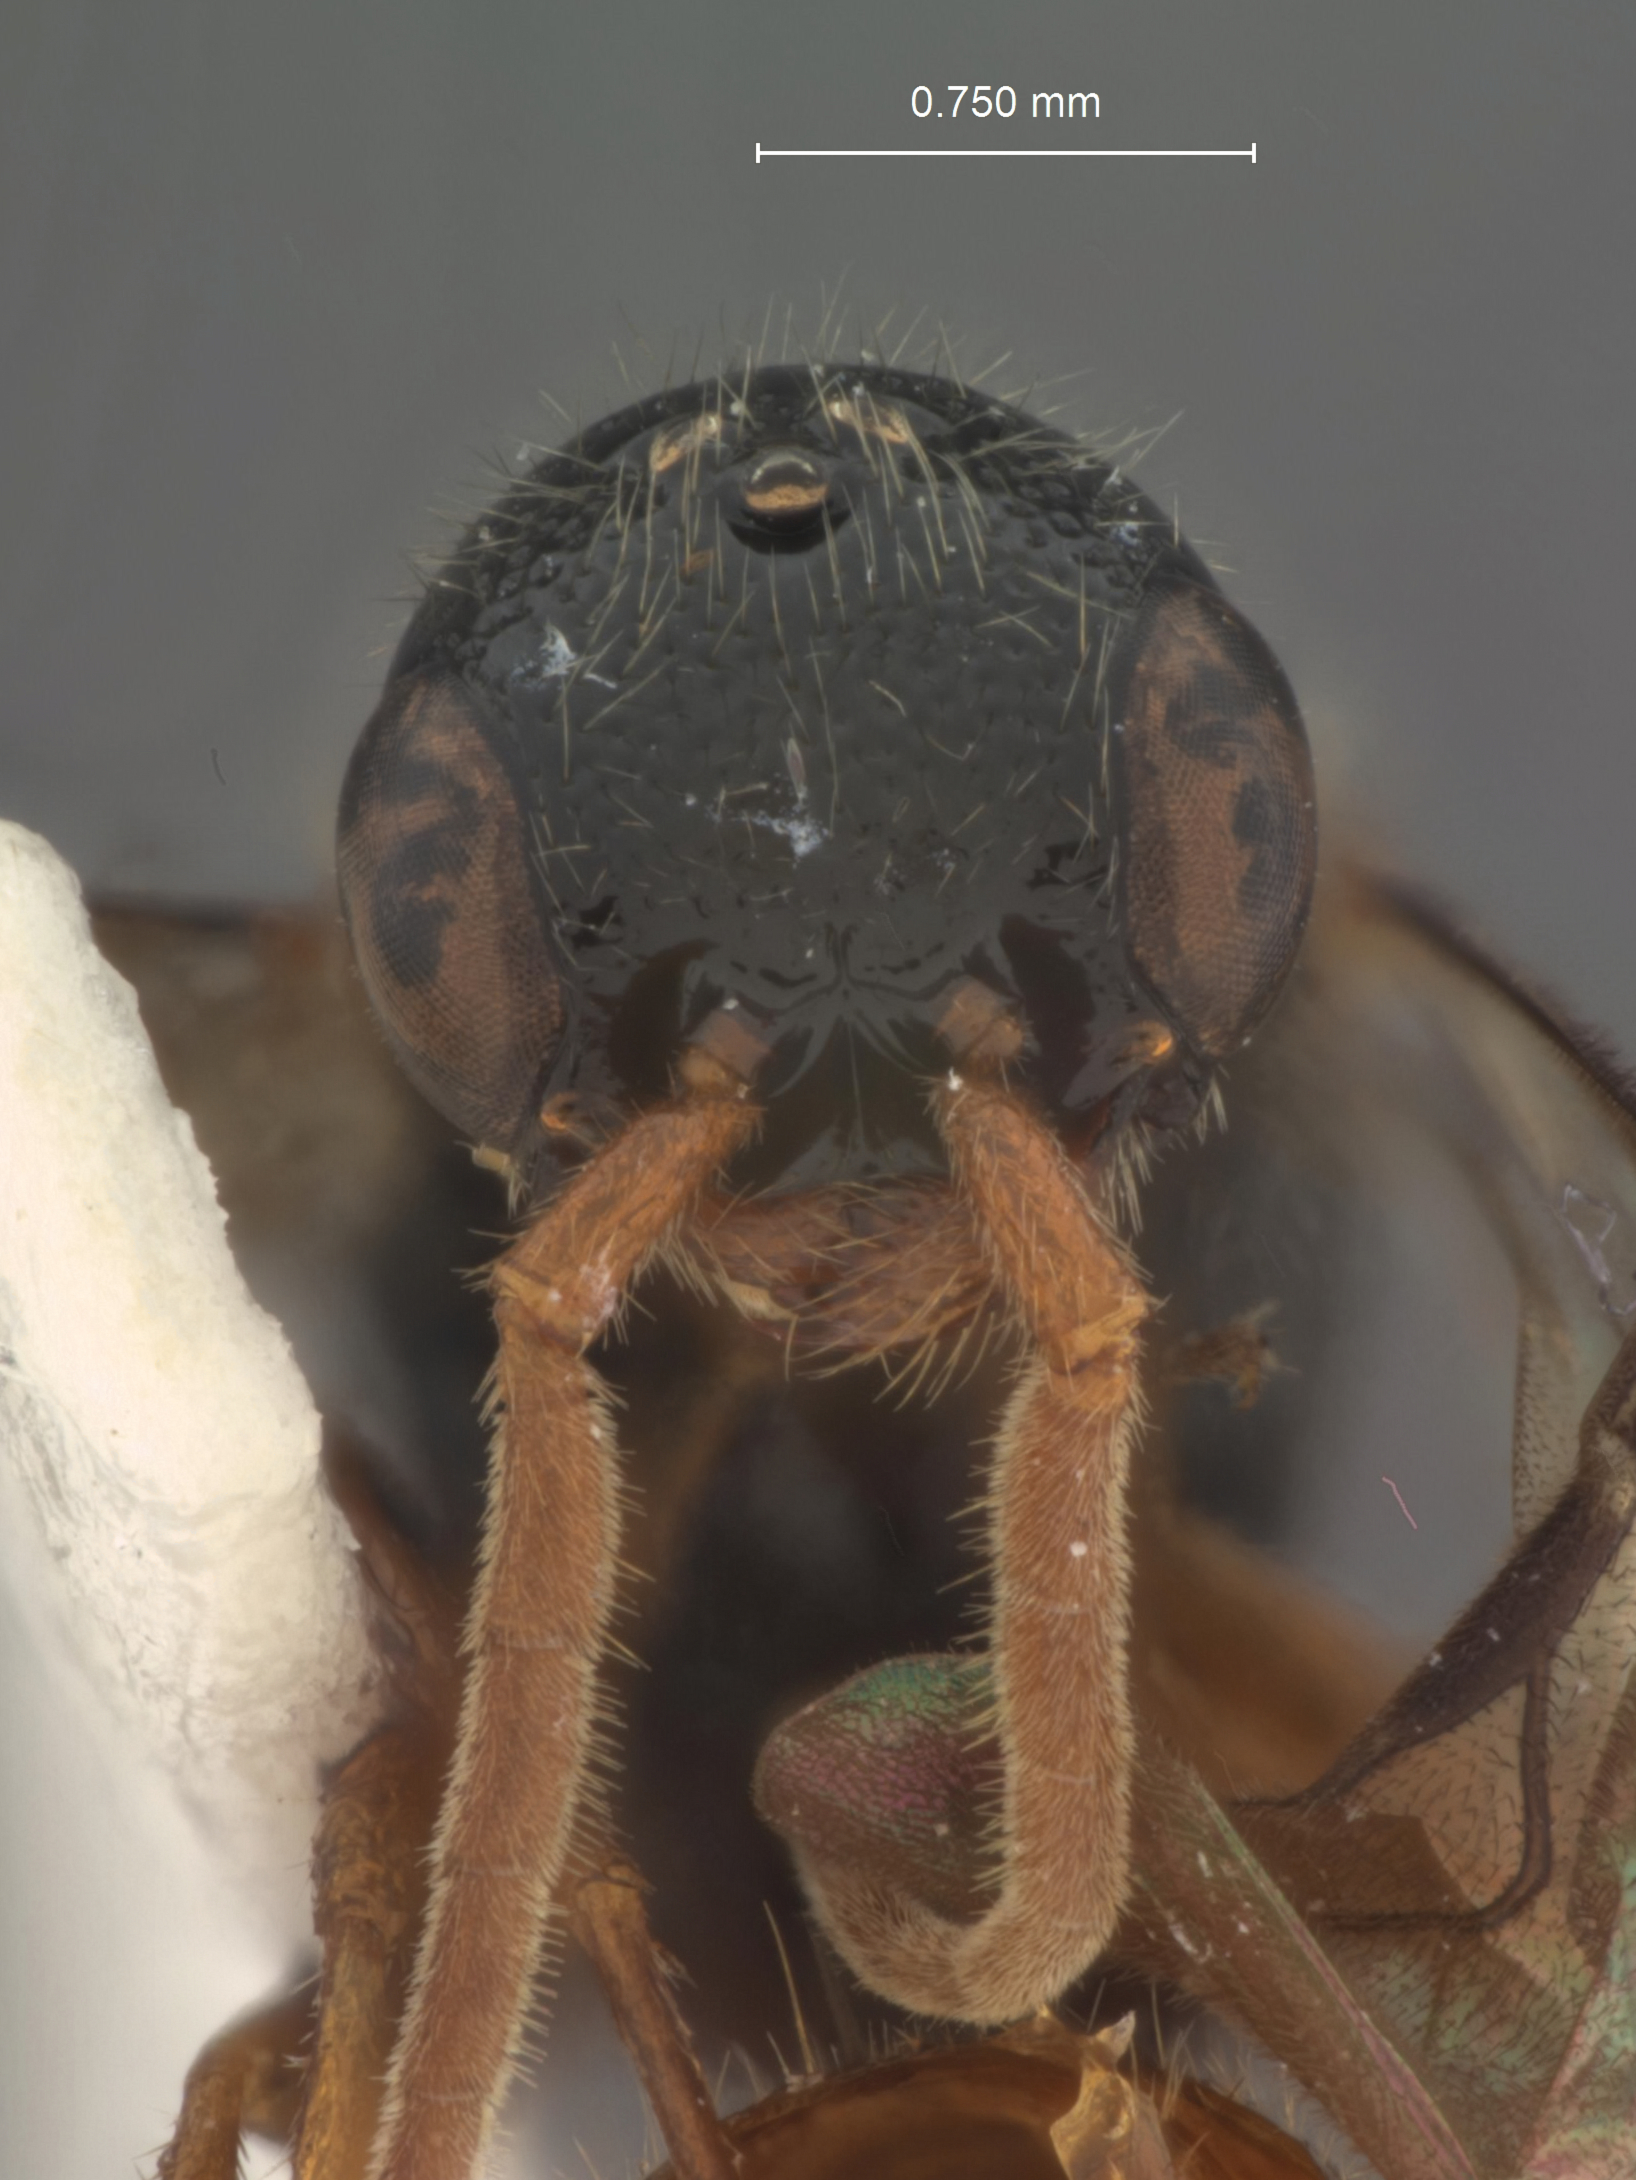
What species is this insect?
Apnesia pilicornis
